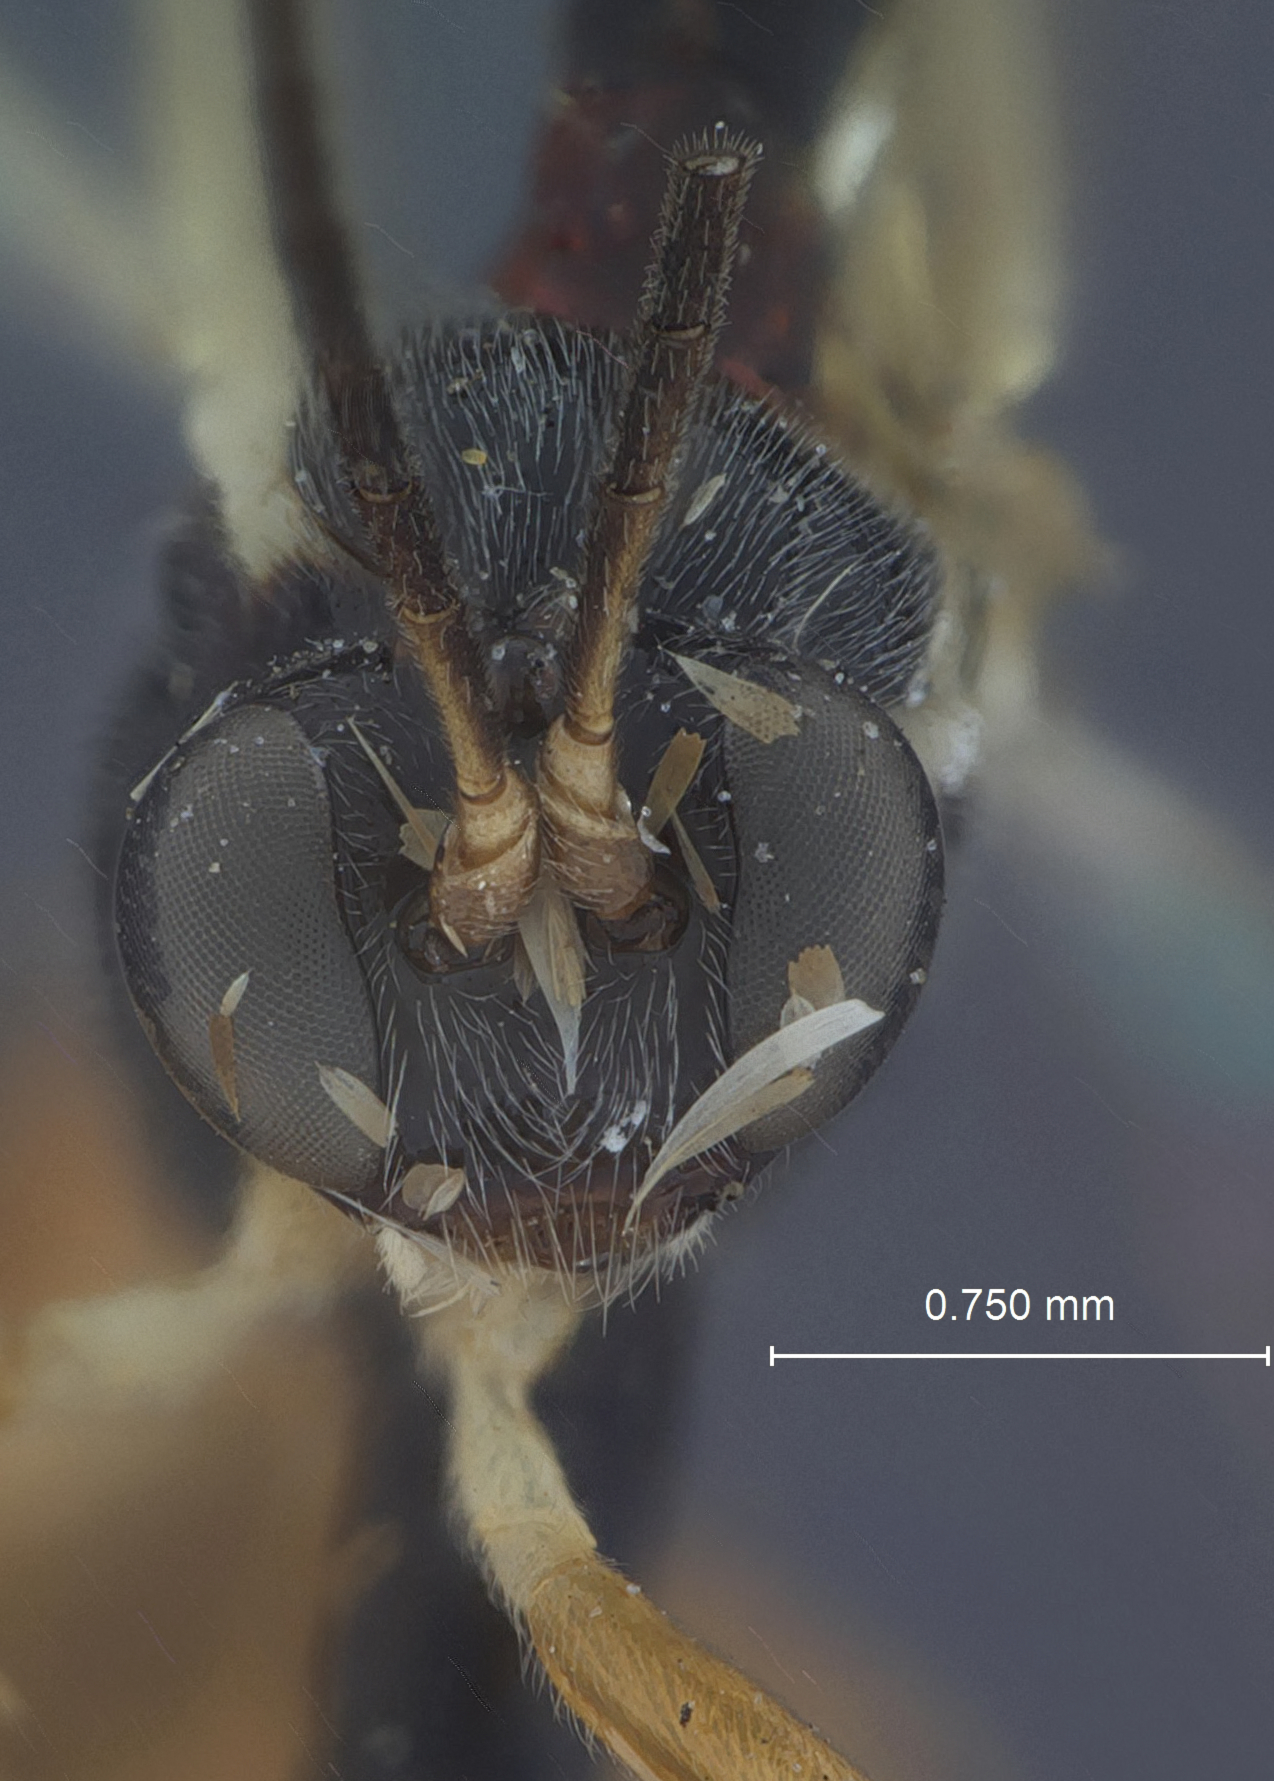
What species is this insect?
Epiurus innominatus
